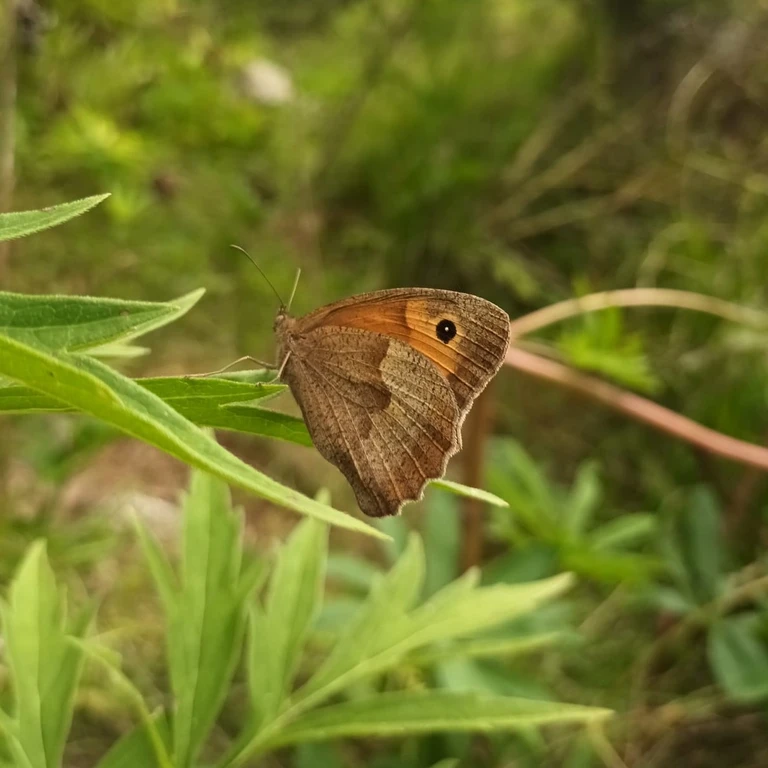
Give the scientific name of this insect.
Maniola jurtina
